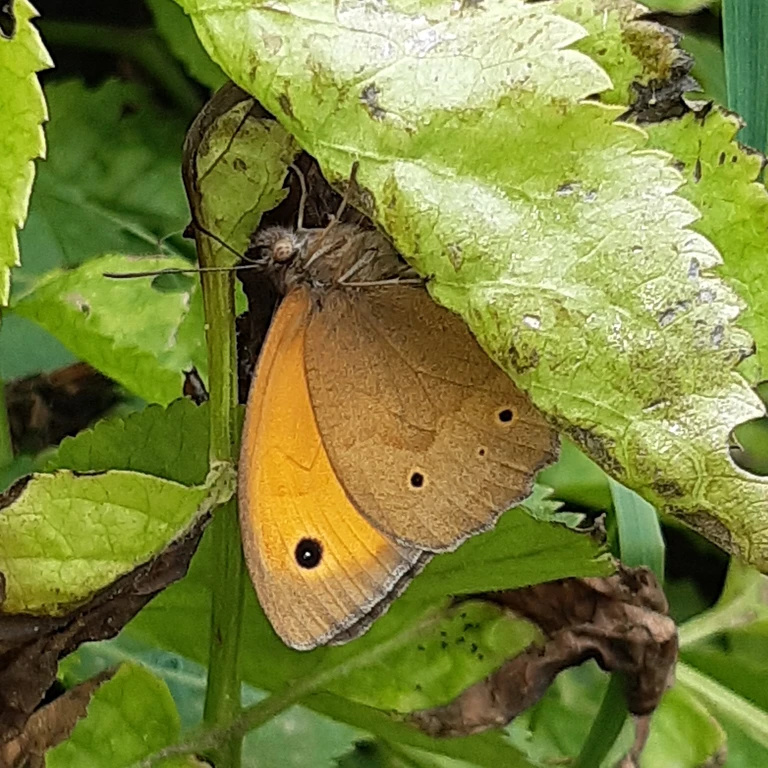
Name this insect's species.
Maniola jurtina
